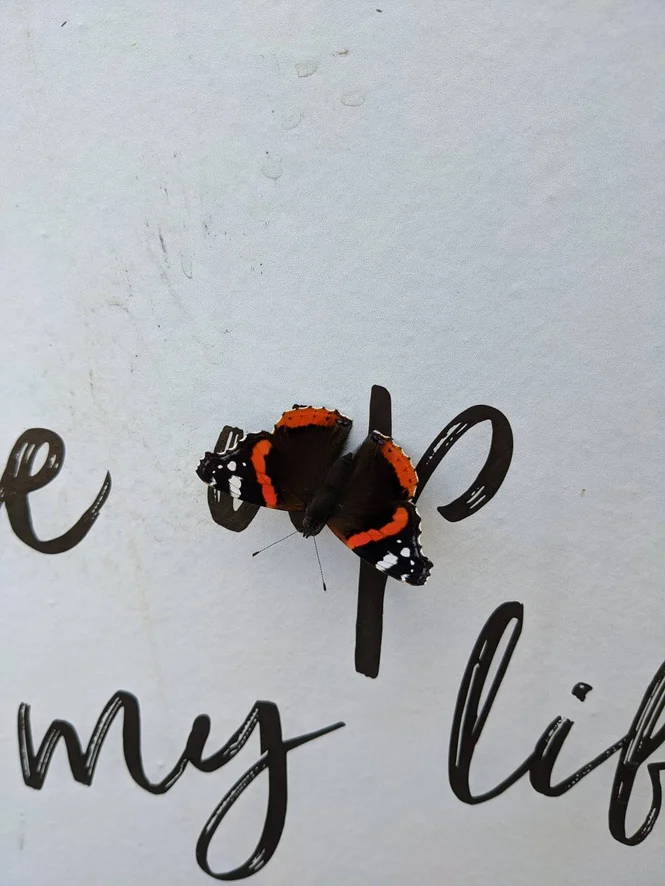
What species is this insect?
Vanessa atalanta
